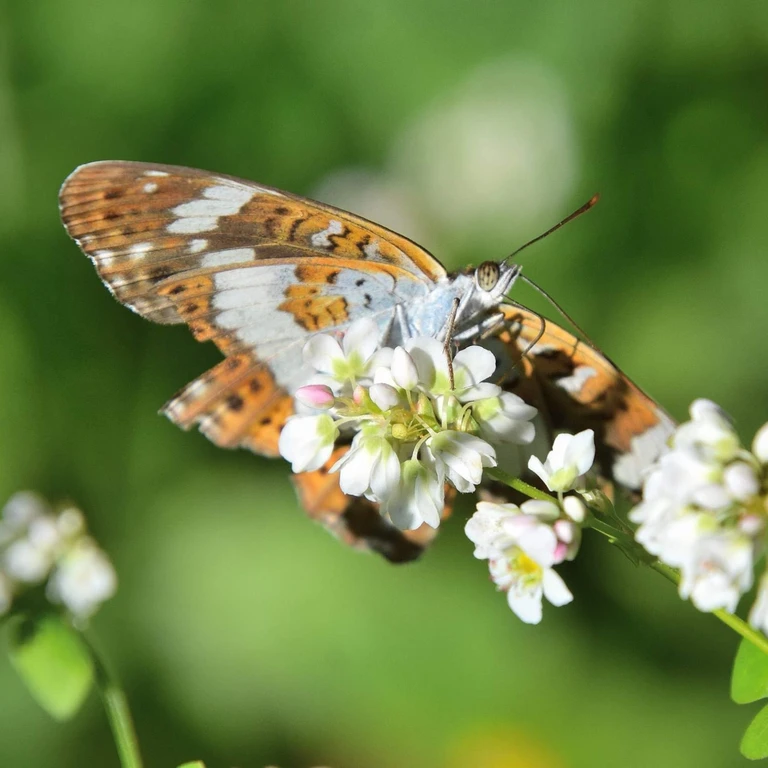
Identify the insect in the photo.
Limenitis camilla (also Ladoga camilla)
